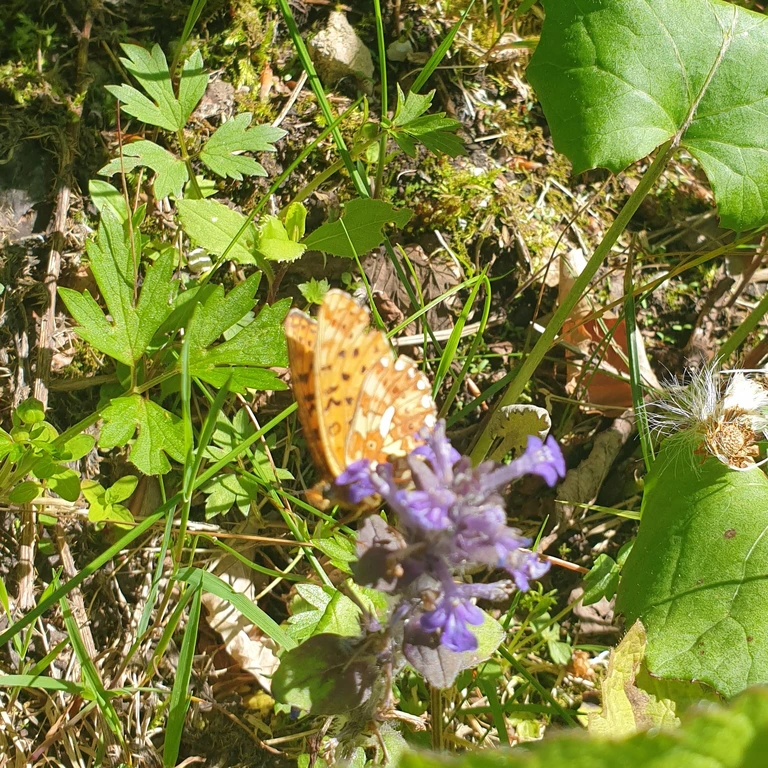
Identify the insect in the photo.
Boloria euphrosyne (also Clossiana euphrosyne)
